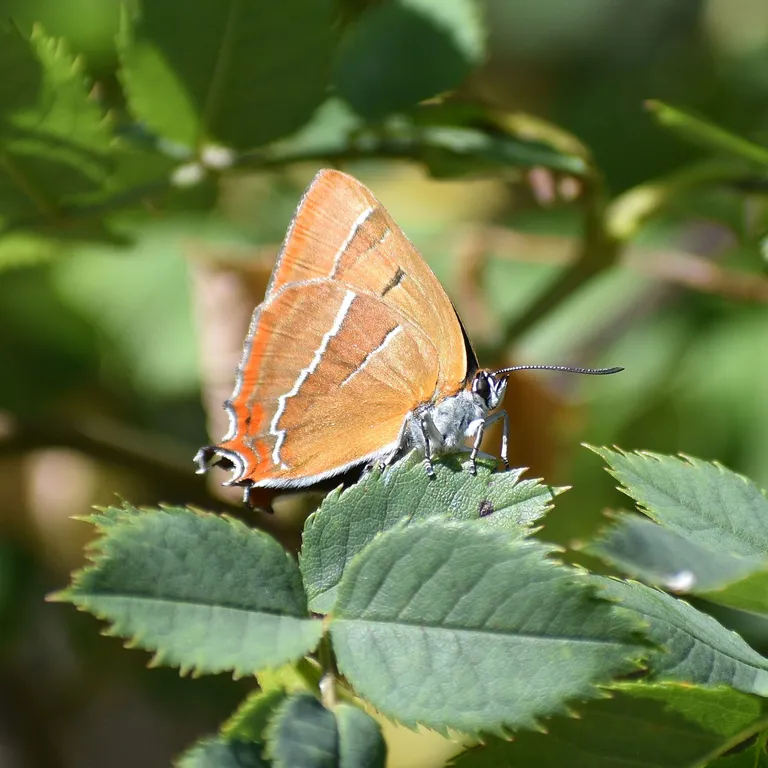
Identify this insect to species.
Thecla betulae
